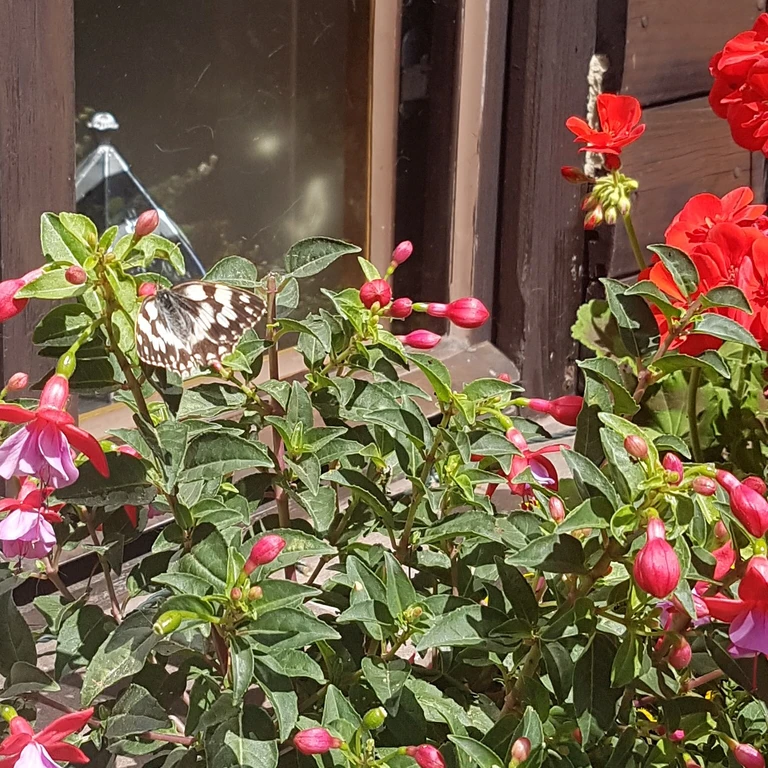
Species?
Melanargia galathea
